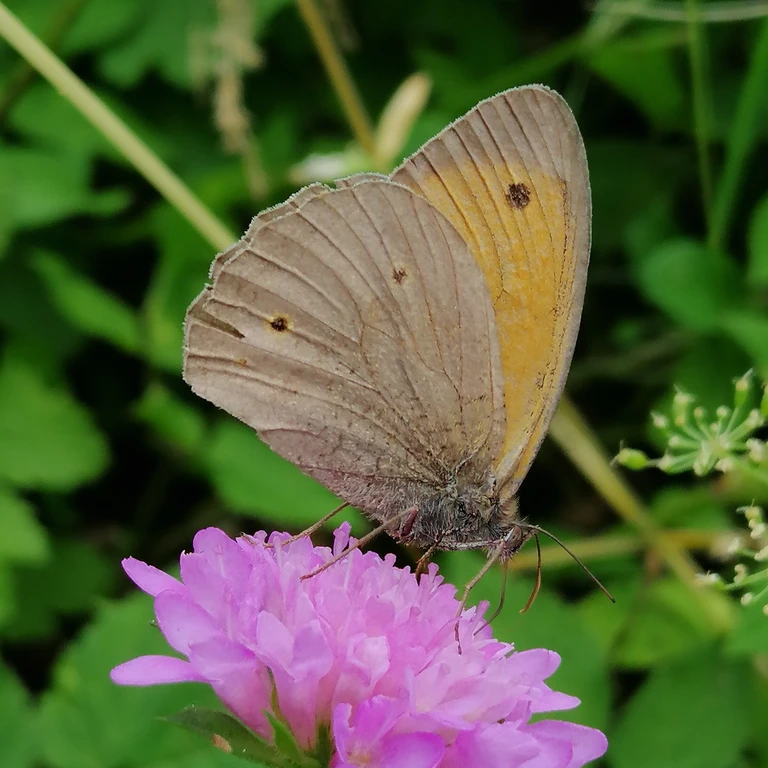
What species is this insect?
Maniola jurtina
